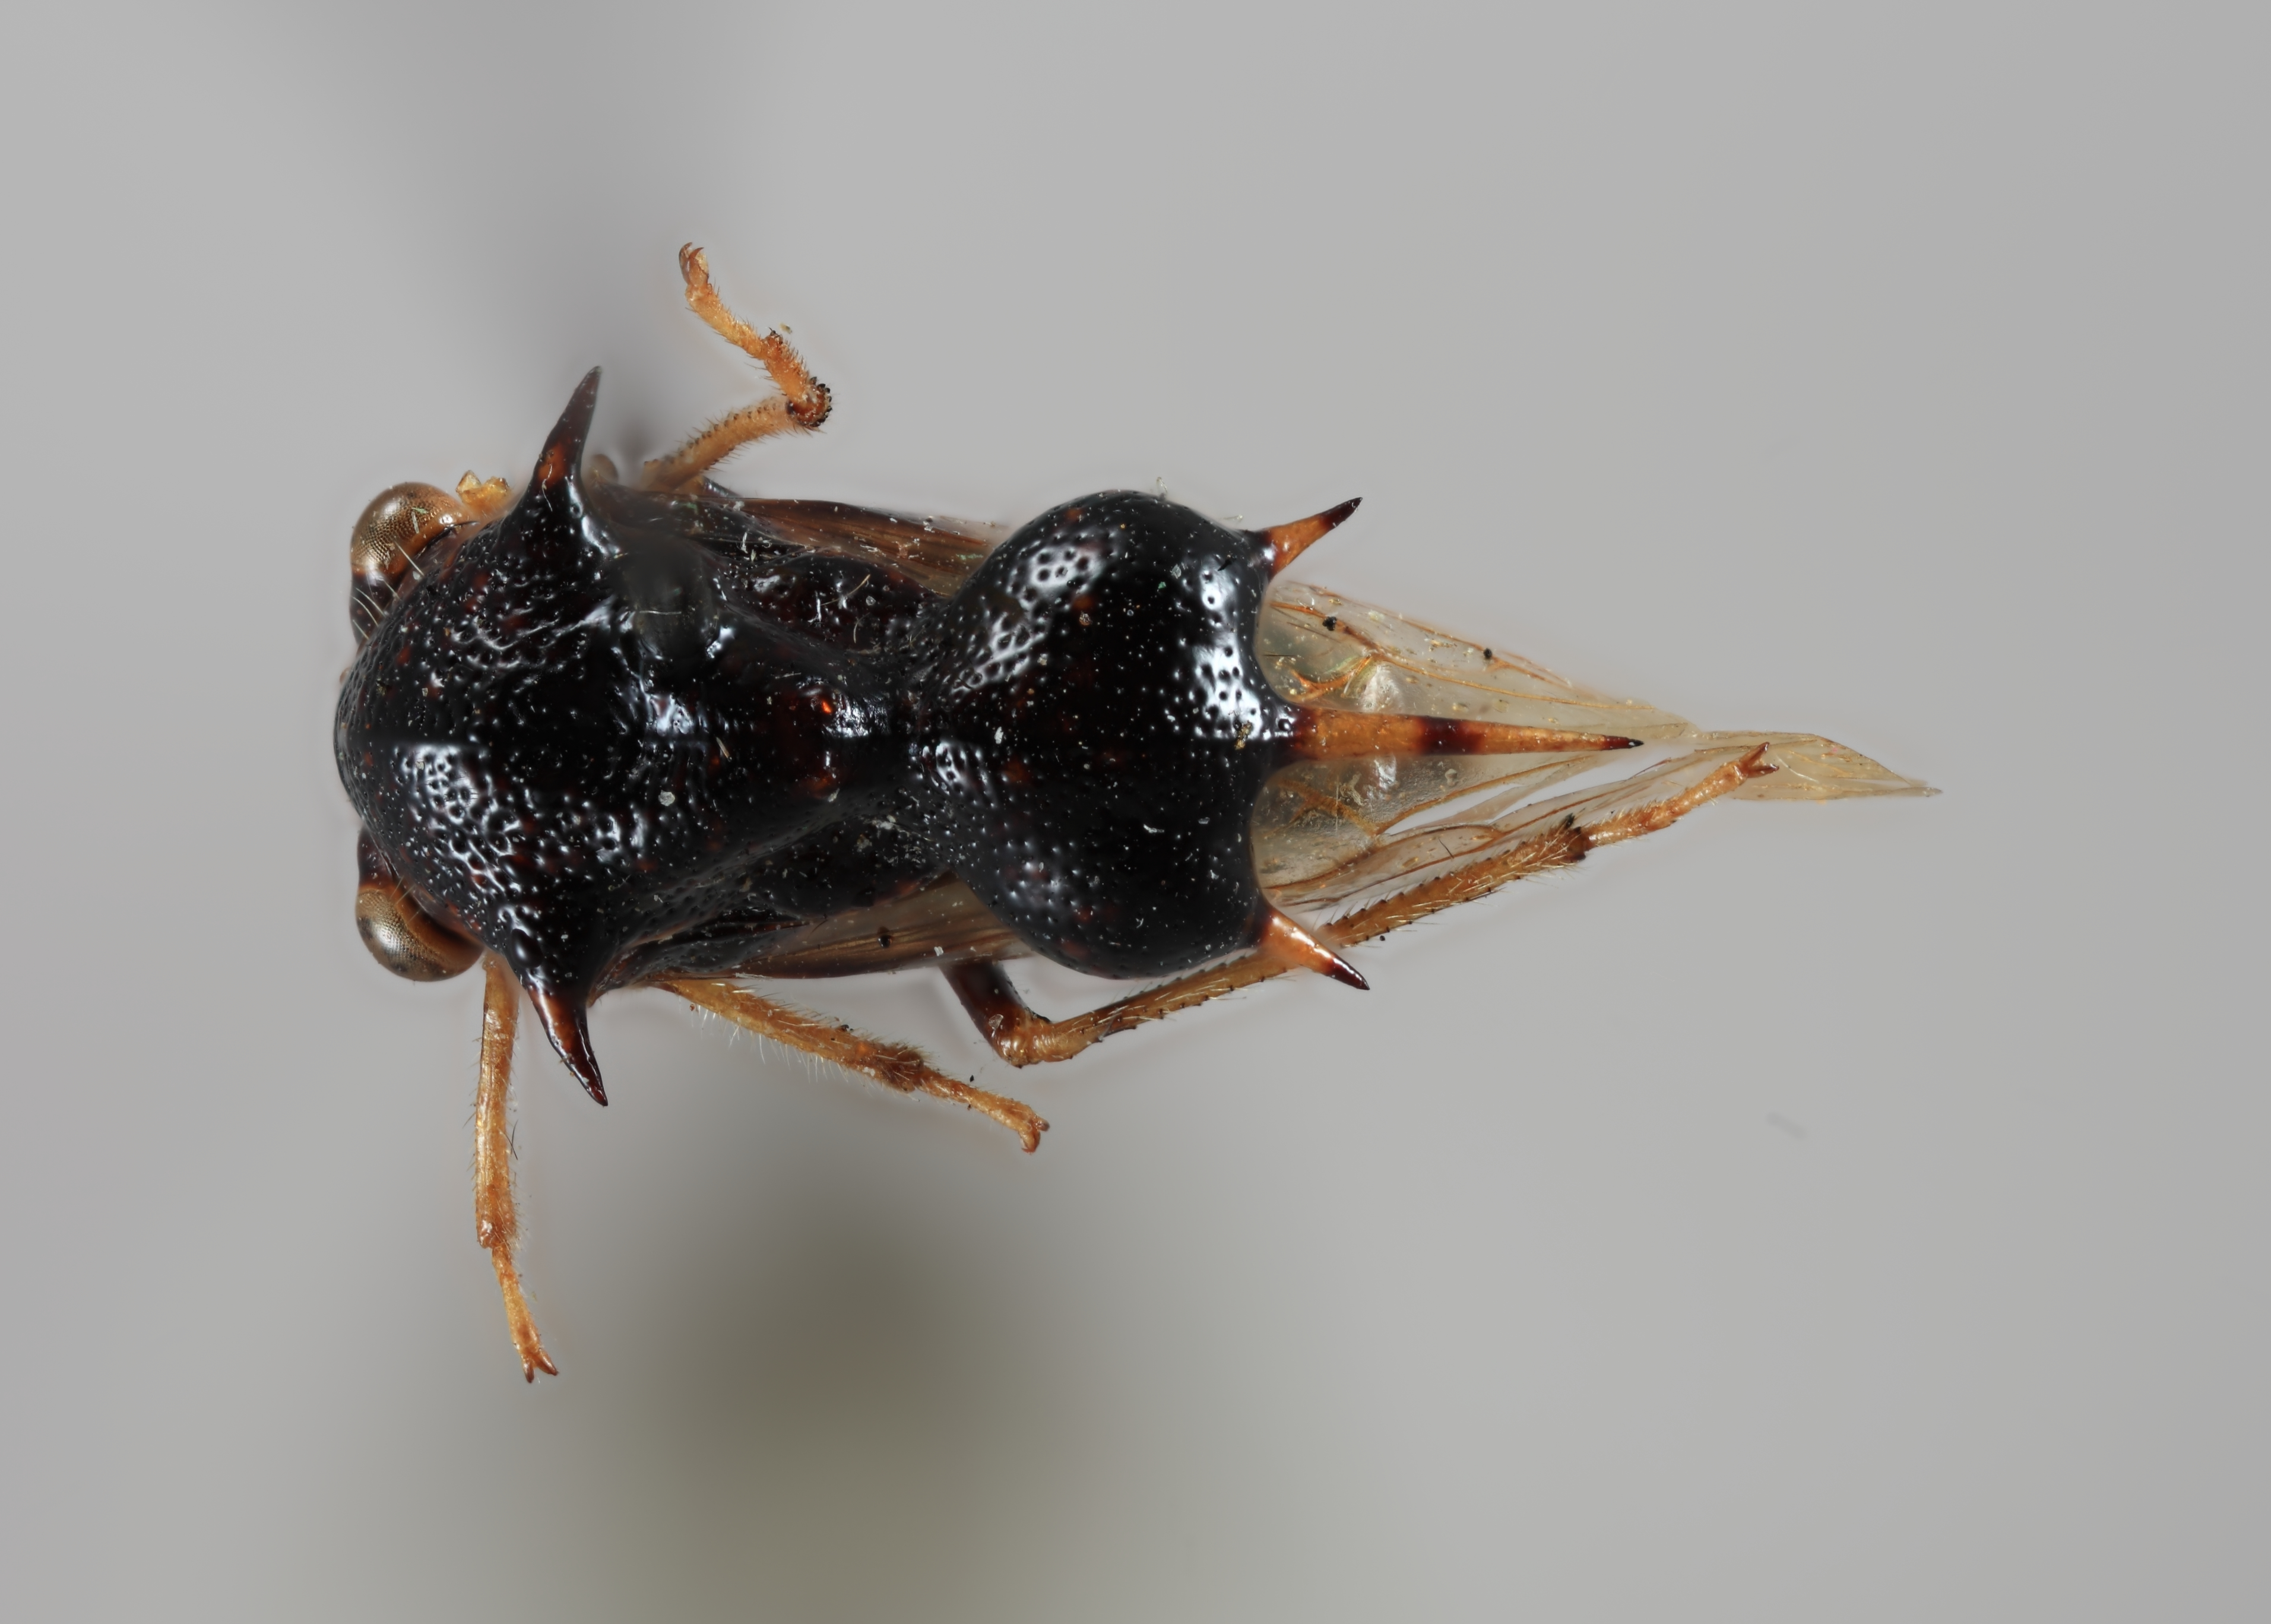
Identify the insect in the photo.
Poppea vestigia
